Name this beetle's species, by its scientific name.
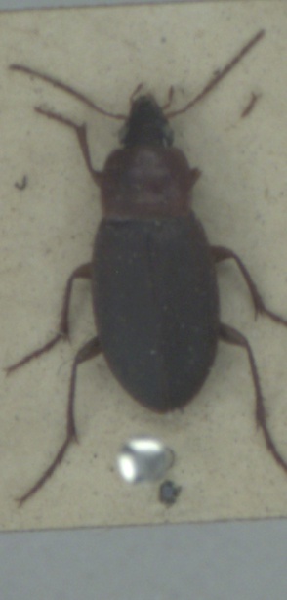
Calathus cinctus
